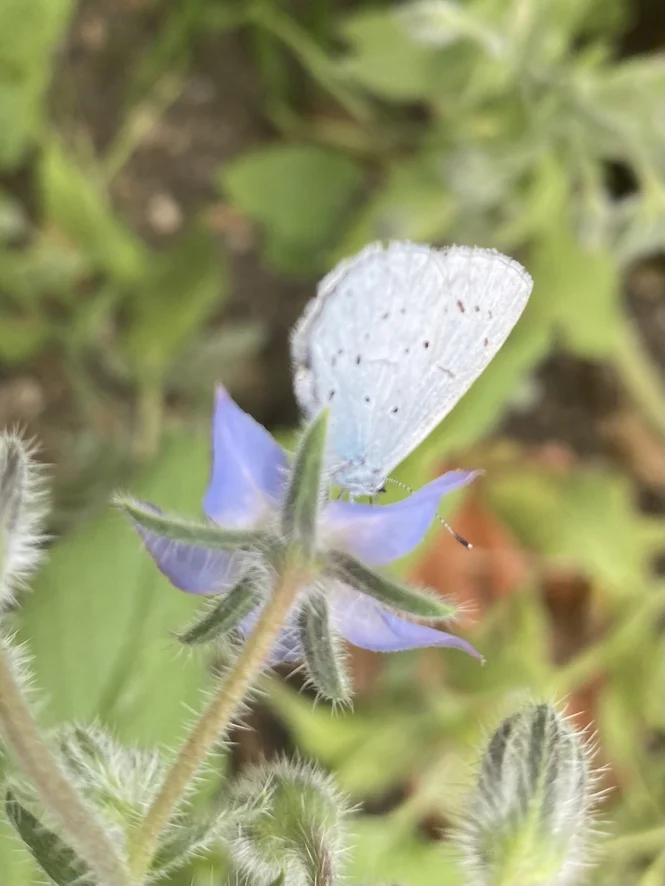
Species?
Celastrina argiolus
